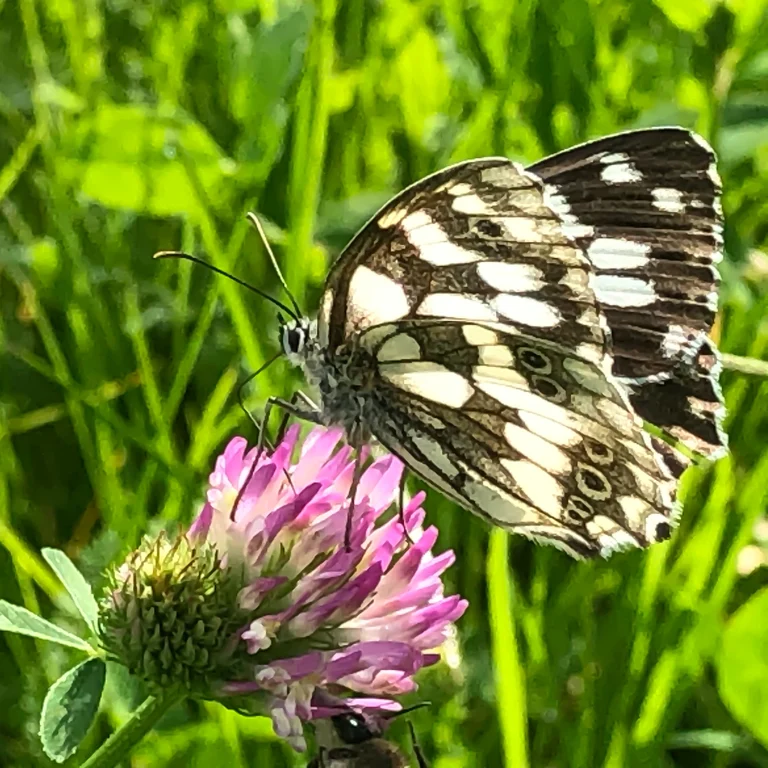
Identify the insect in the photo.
Melanargia galathea
